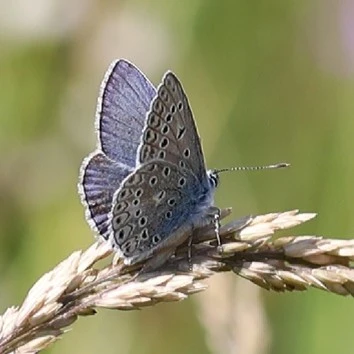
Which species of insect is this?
Polyommatus icarus
